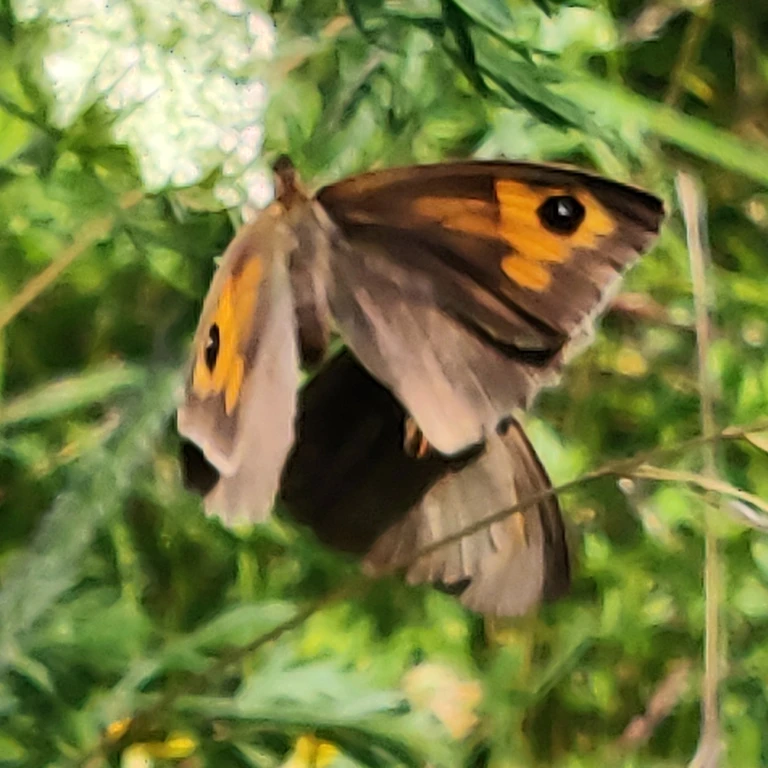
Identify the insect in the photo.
Maniola jurtina
